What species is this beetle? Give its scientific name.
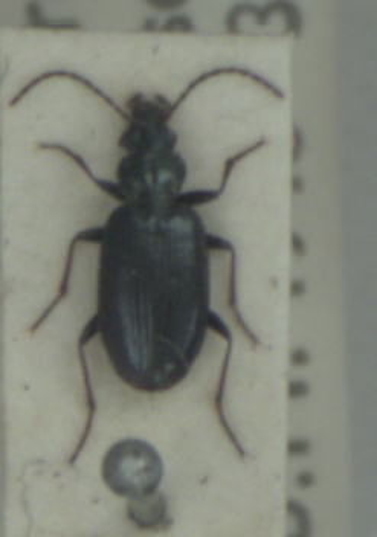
Bembidion atrocaeruleum
